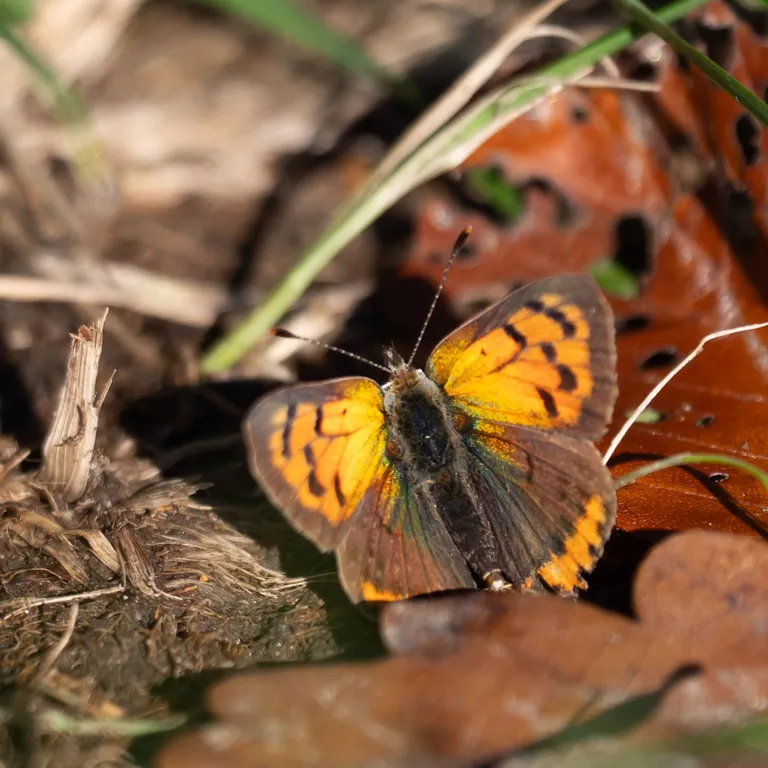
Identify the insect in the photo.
Lycaena phlaeas
